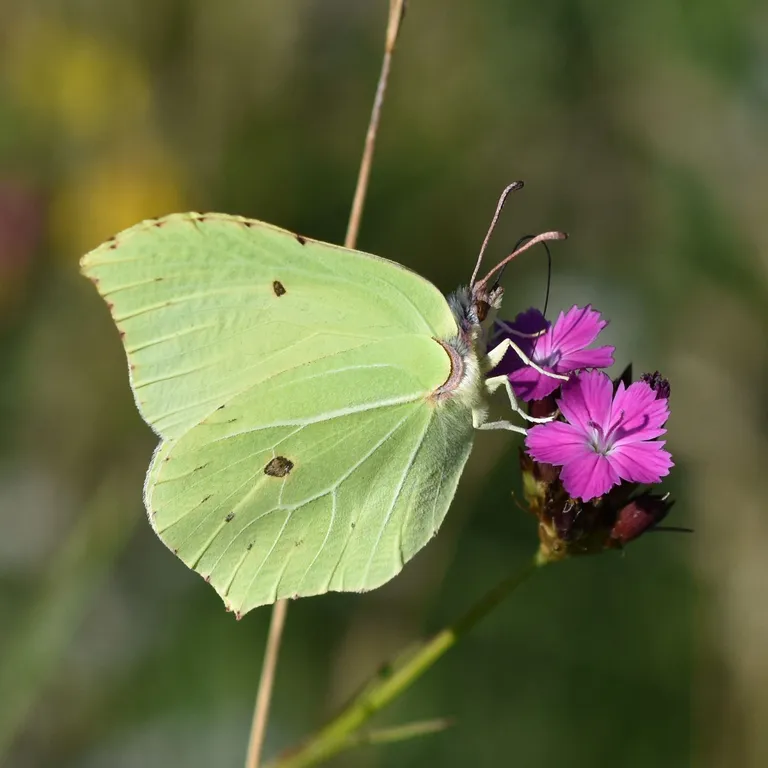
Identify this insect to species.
Gonepteryx rhamni
